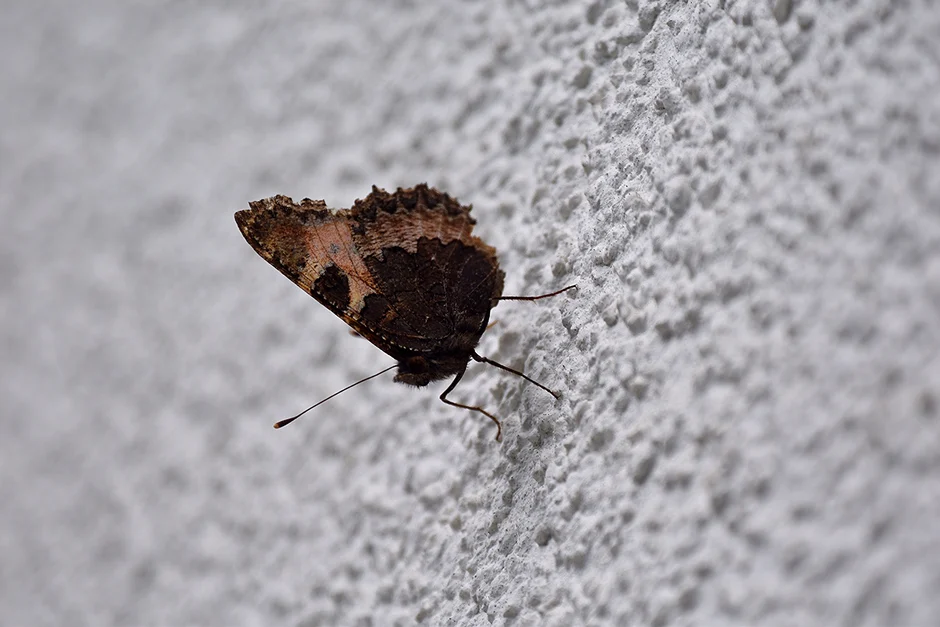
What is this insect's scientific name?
Aglais urticae
